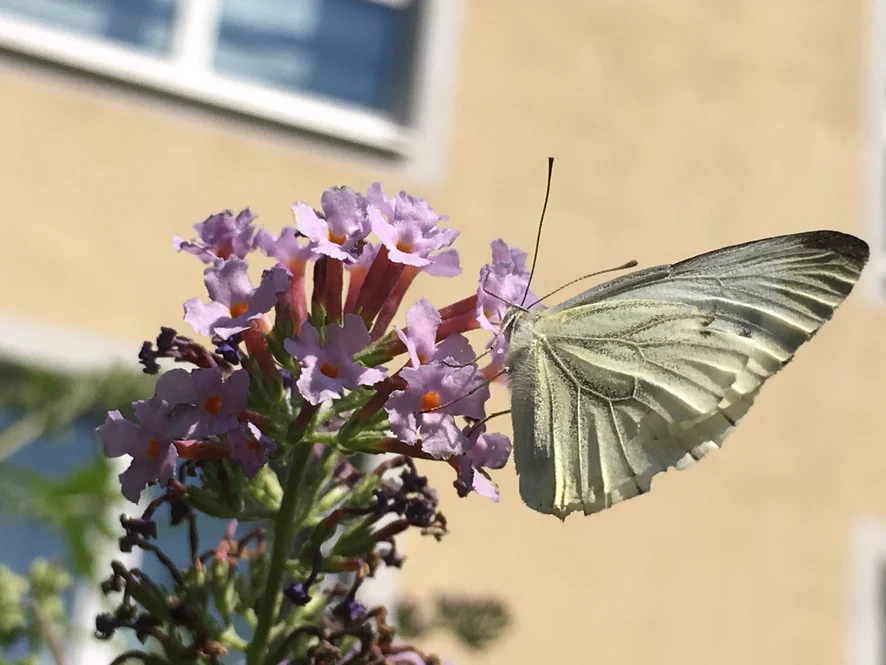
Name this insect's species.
Pieris napi
